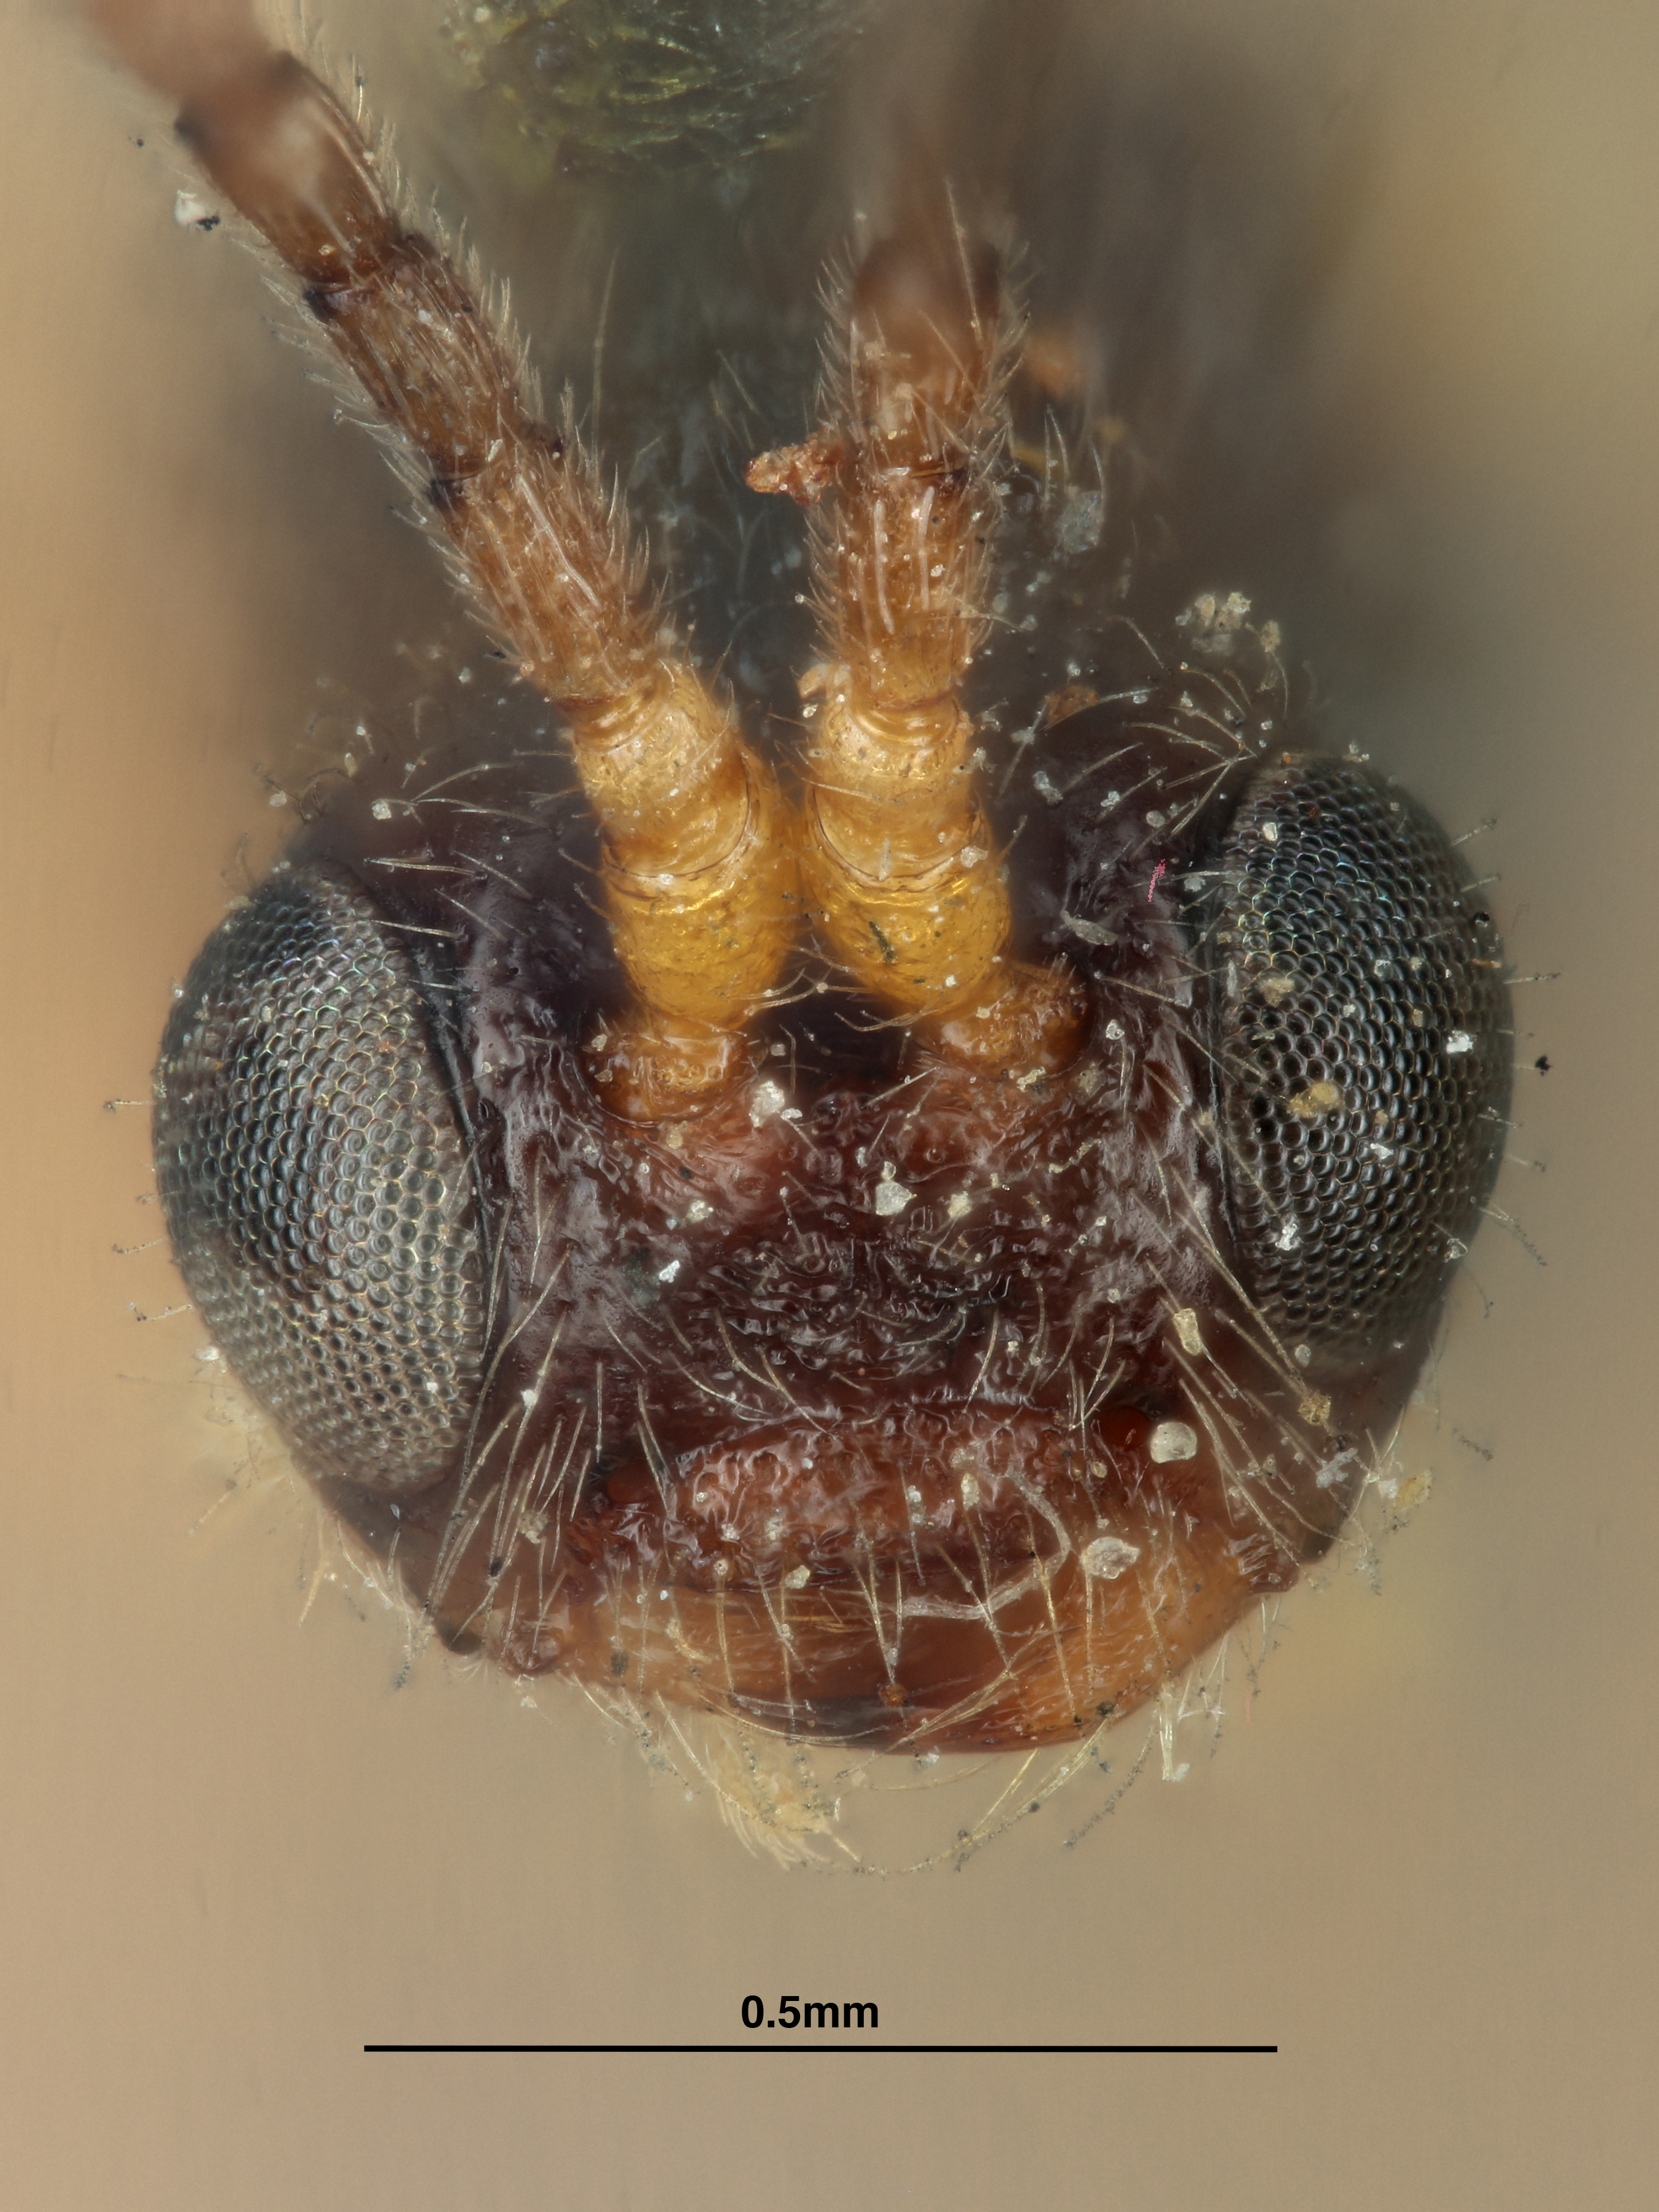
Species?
Rhyssalus carinatus
